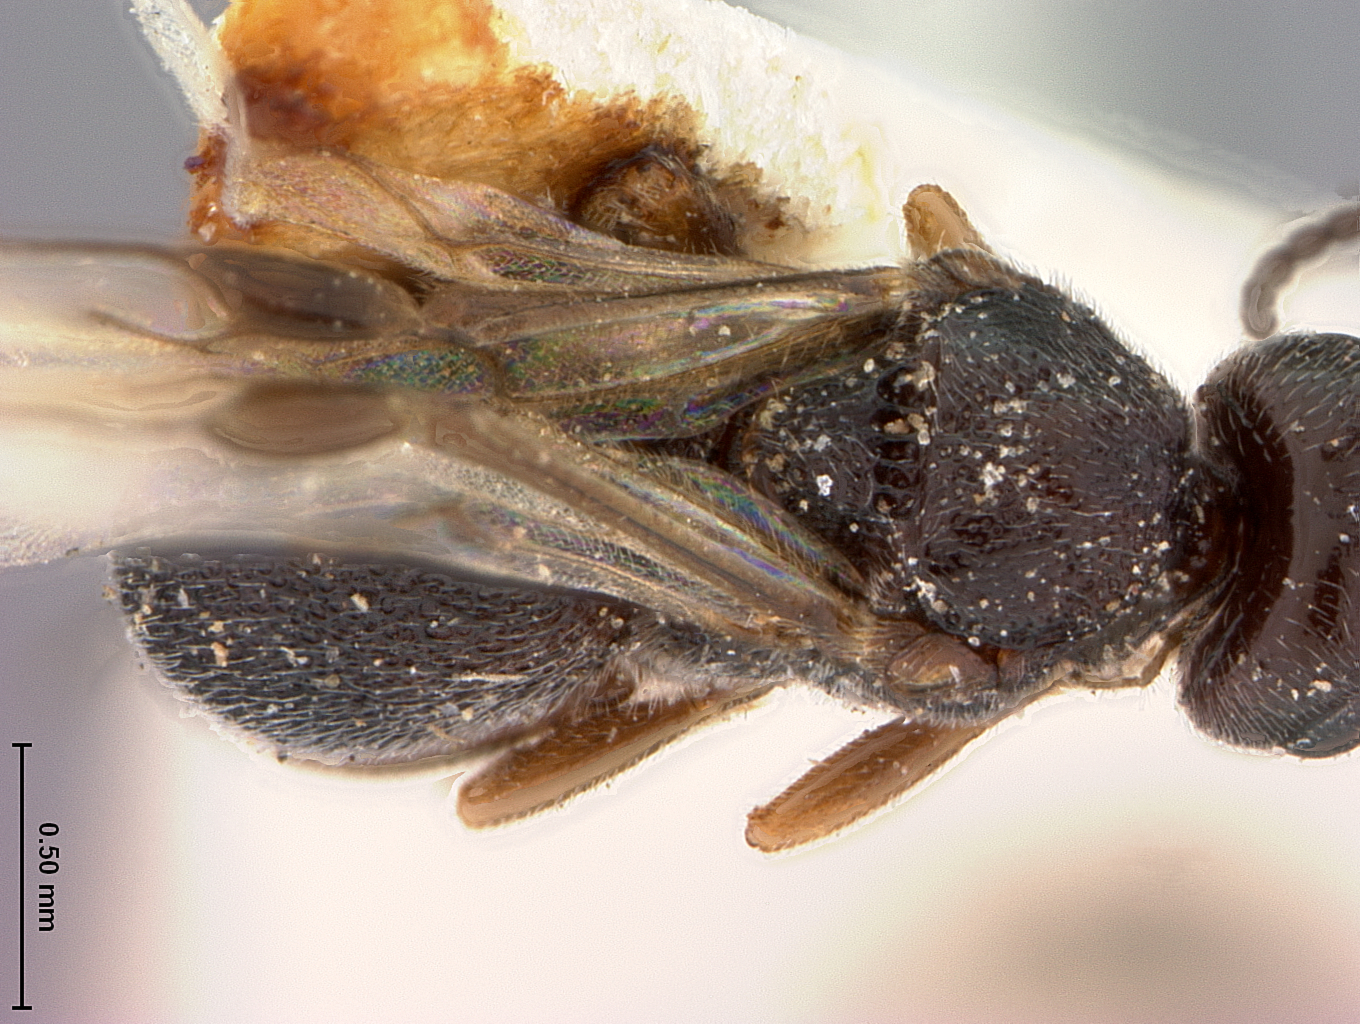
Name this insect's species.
Urosigalphus neomexicanus
